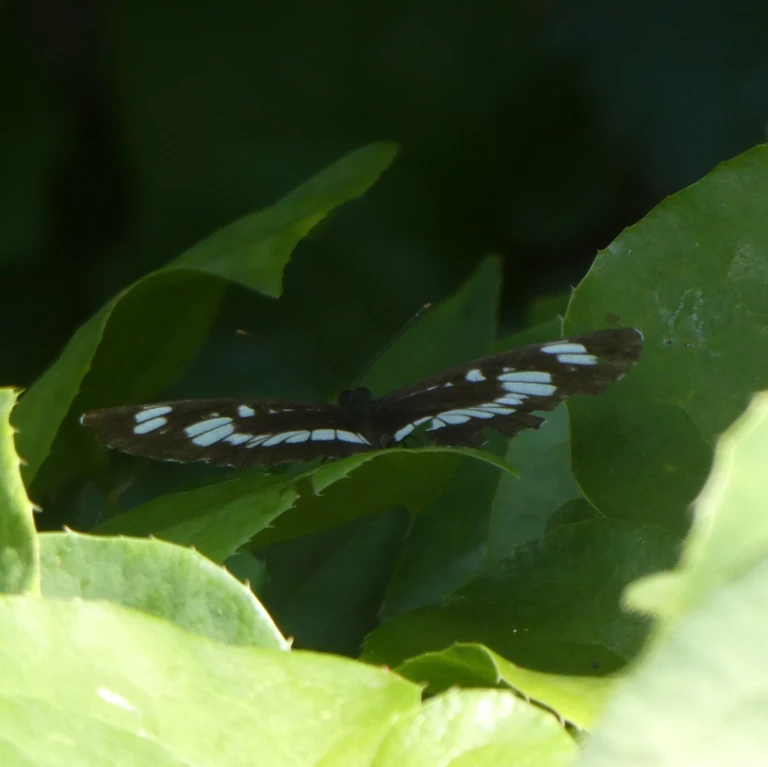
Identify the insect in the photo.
Neptis rivularis
